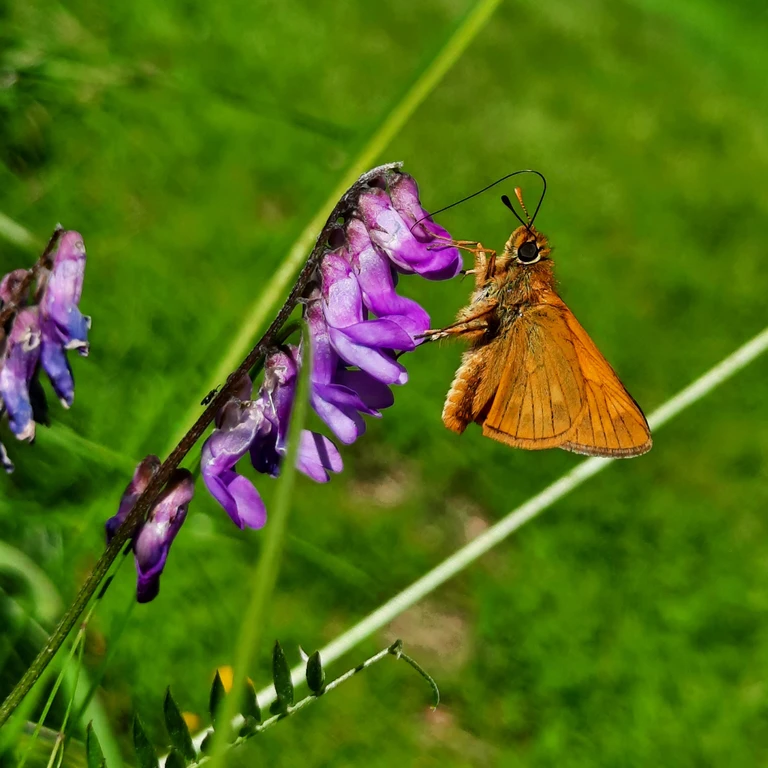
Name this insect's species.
Ochlodes sylvanus (also Ochlodes venata)
